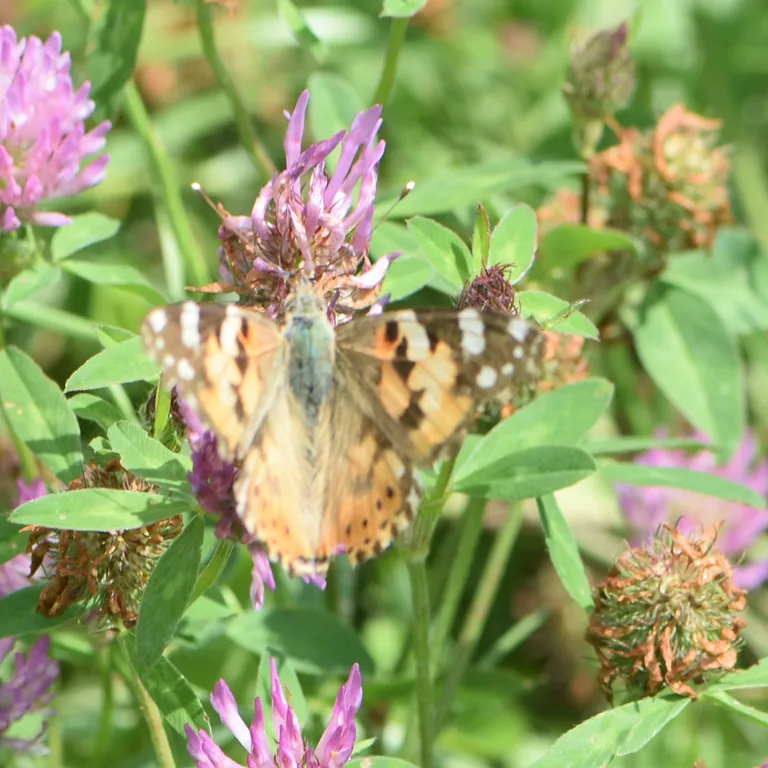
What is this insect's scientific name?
Vanessa cardui
